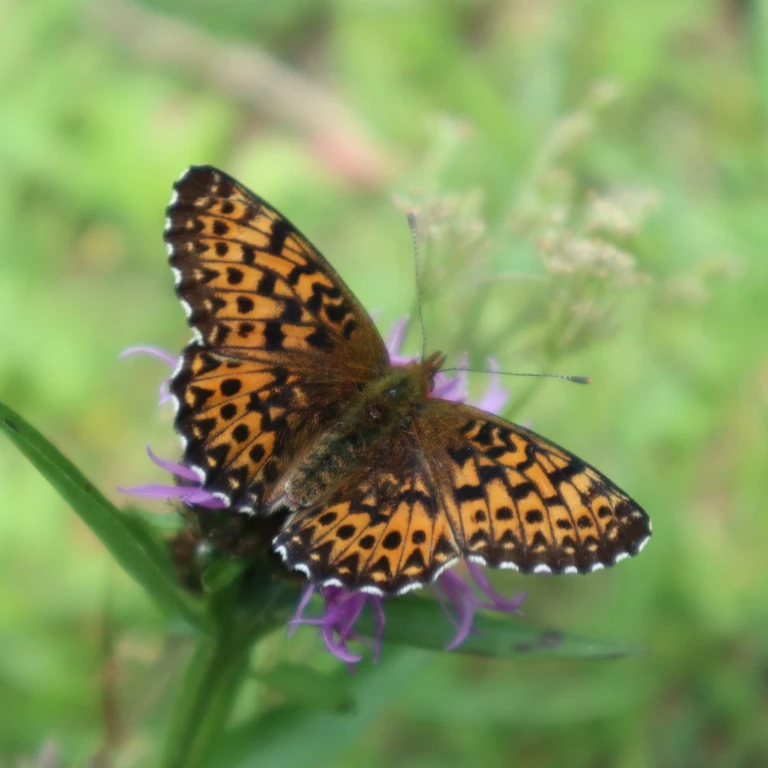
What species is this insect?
Boloria titania
